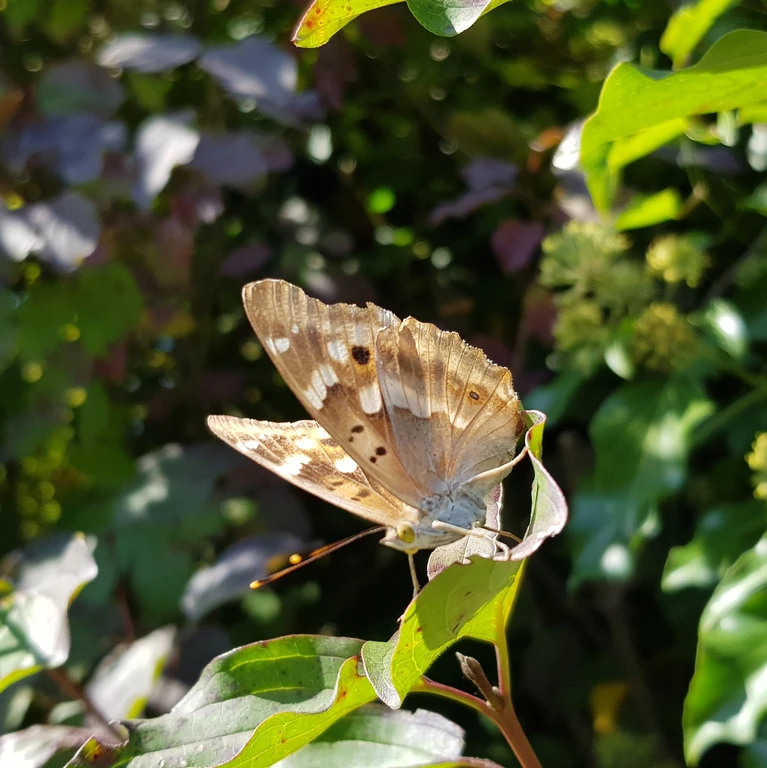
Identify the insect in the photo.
Apatura ilia
